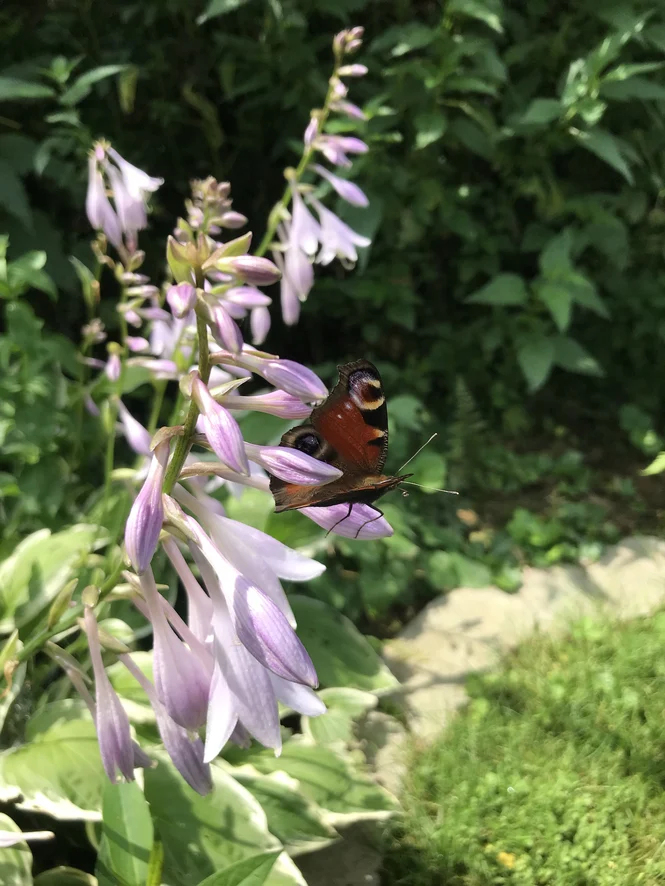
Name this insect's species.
Aglais io
